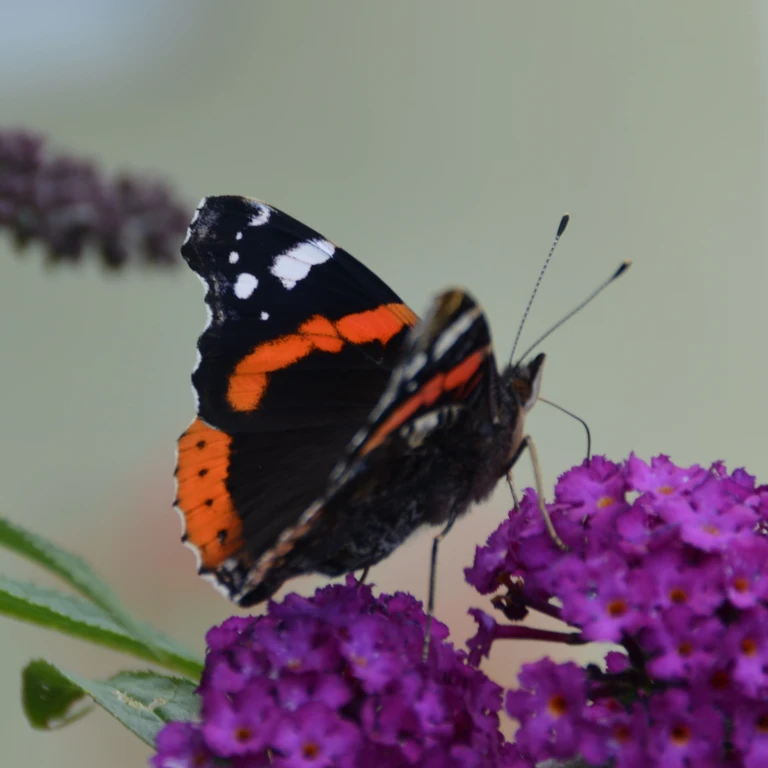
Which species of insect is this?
Vanessa atalanta
